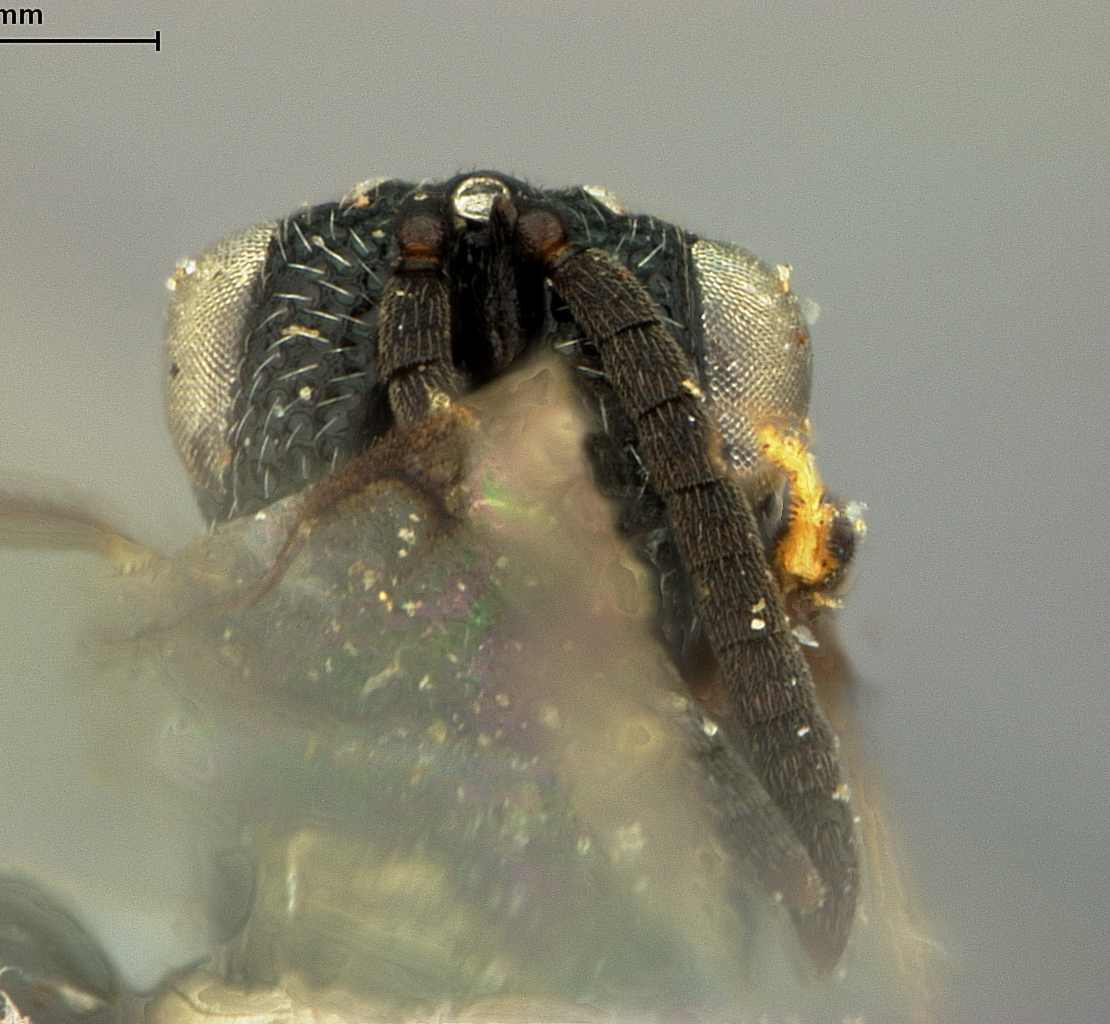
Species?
Chalcis tarsalis
